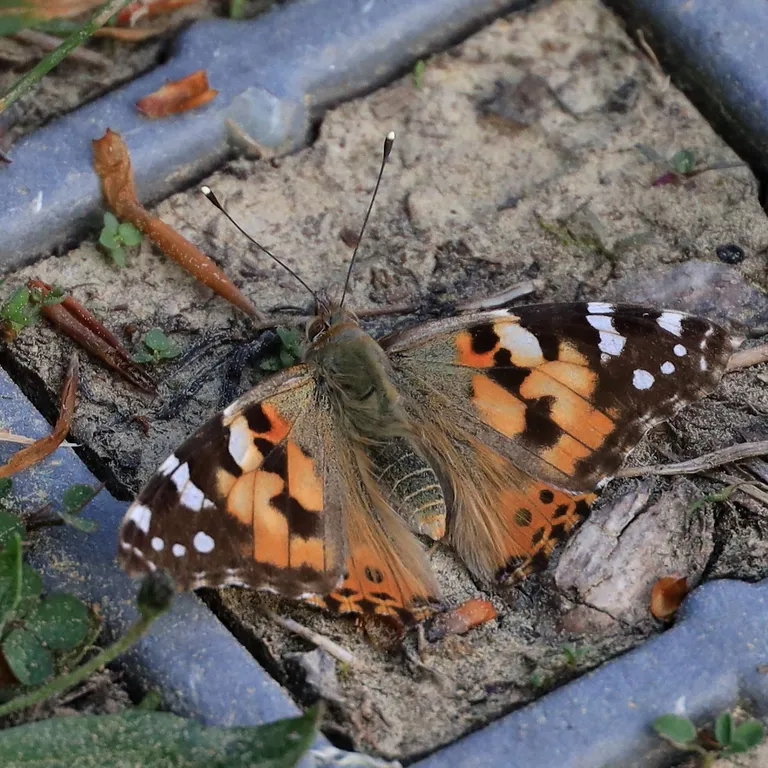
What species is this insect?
Vanessa cardui
